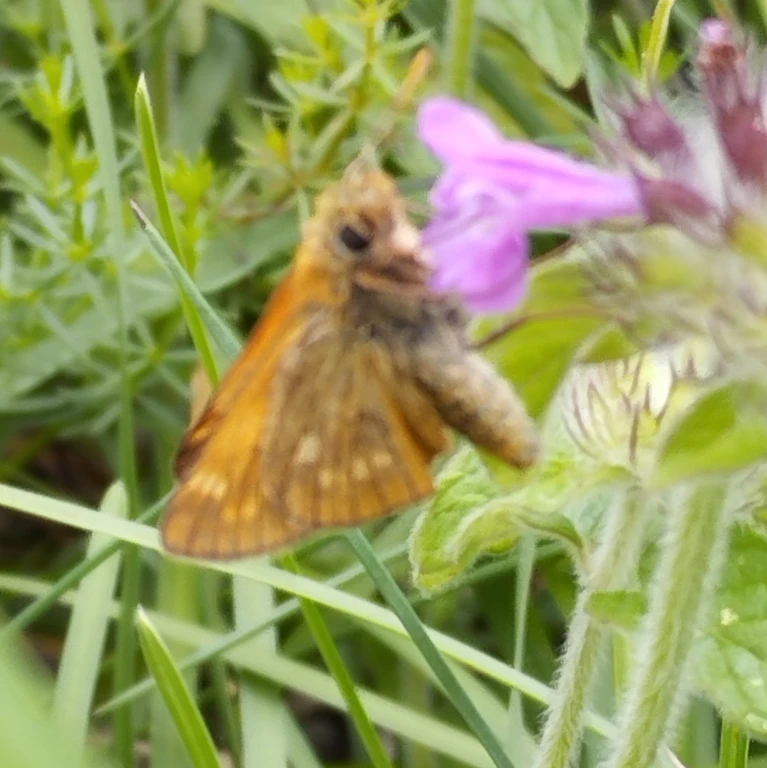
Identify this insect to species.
Ochlodes sylvanus (also Ochlodes venata)
